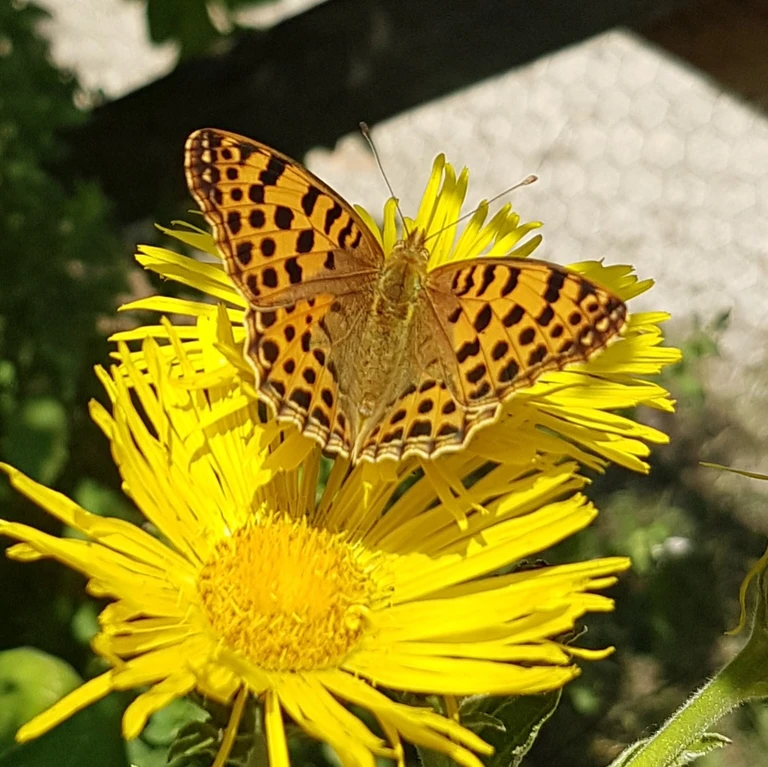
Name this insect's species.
Issoria lathonia
